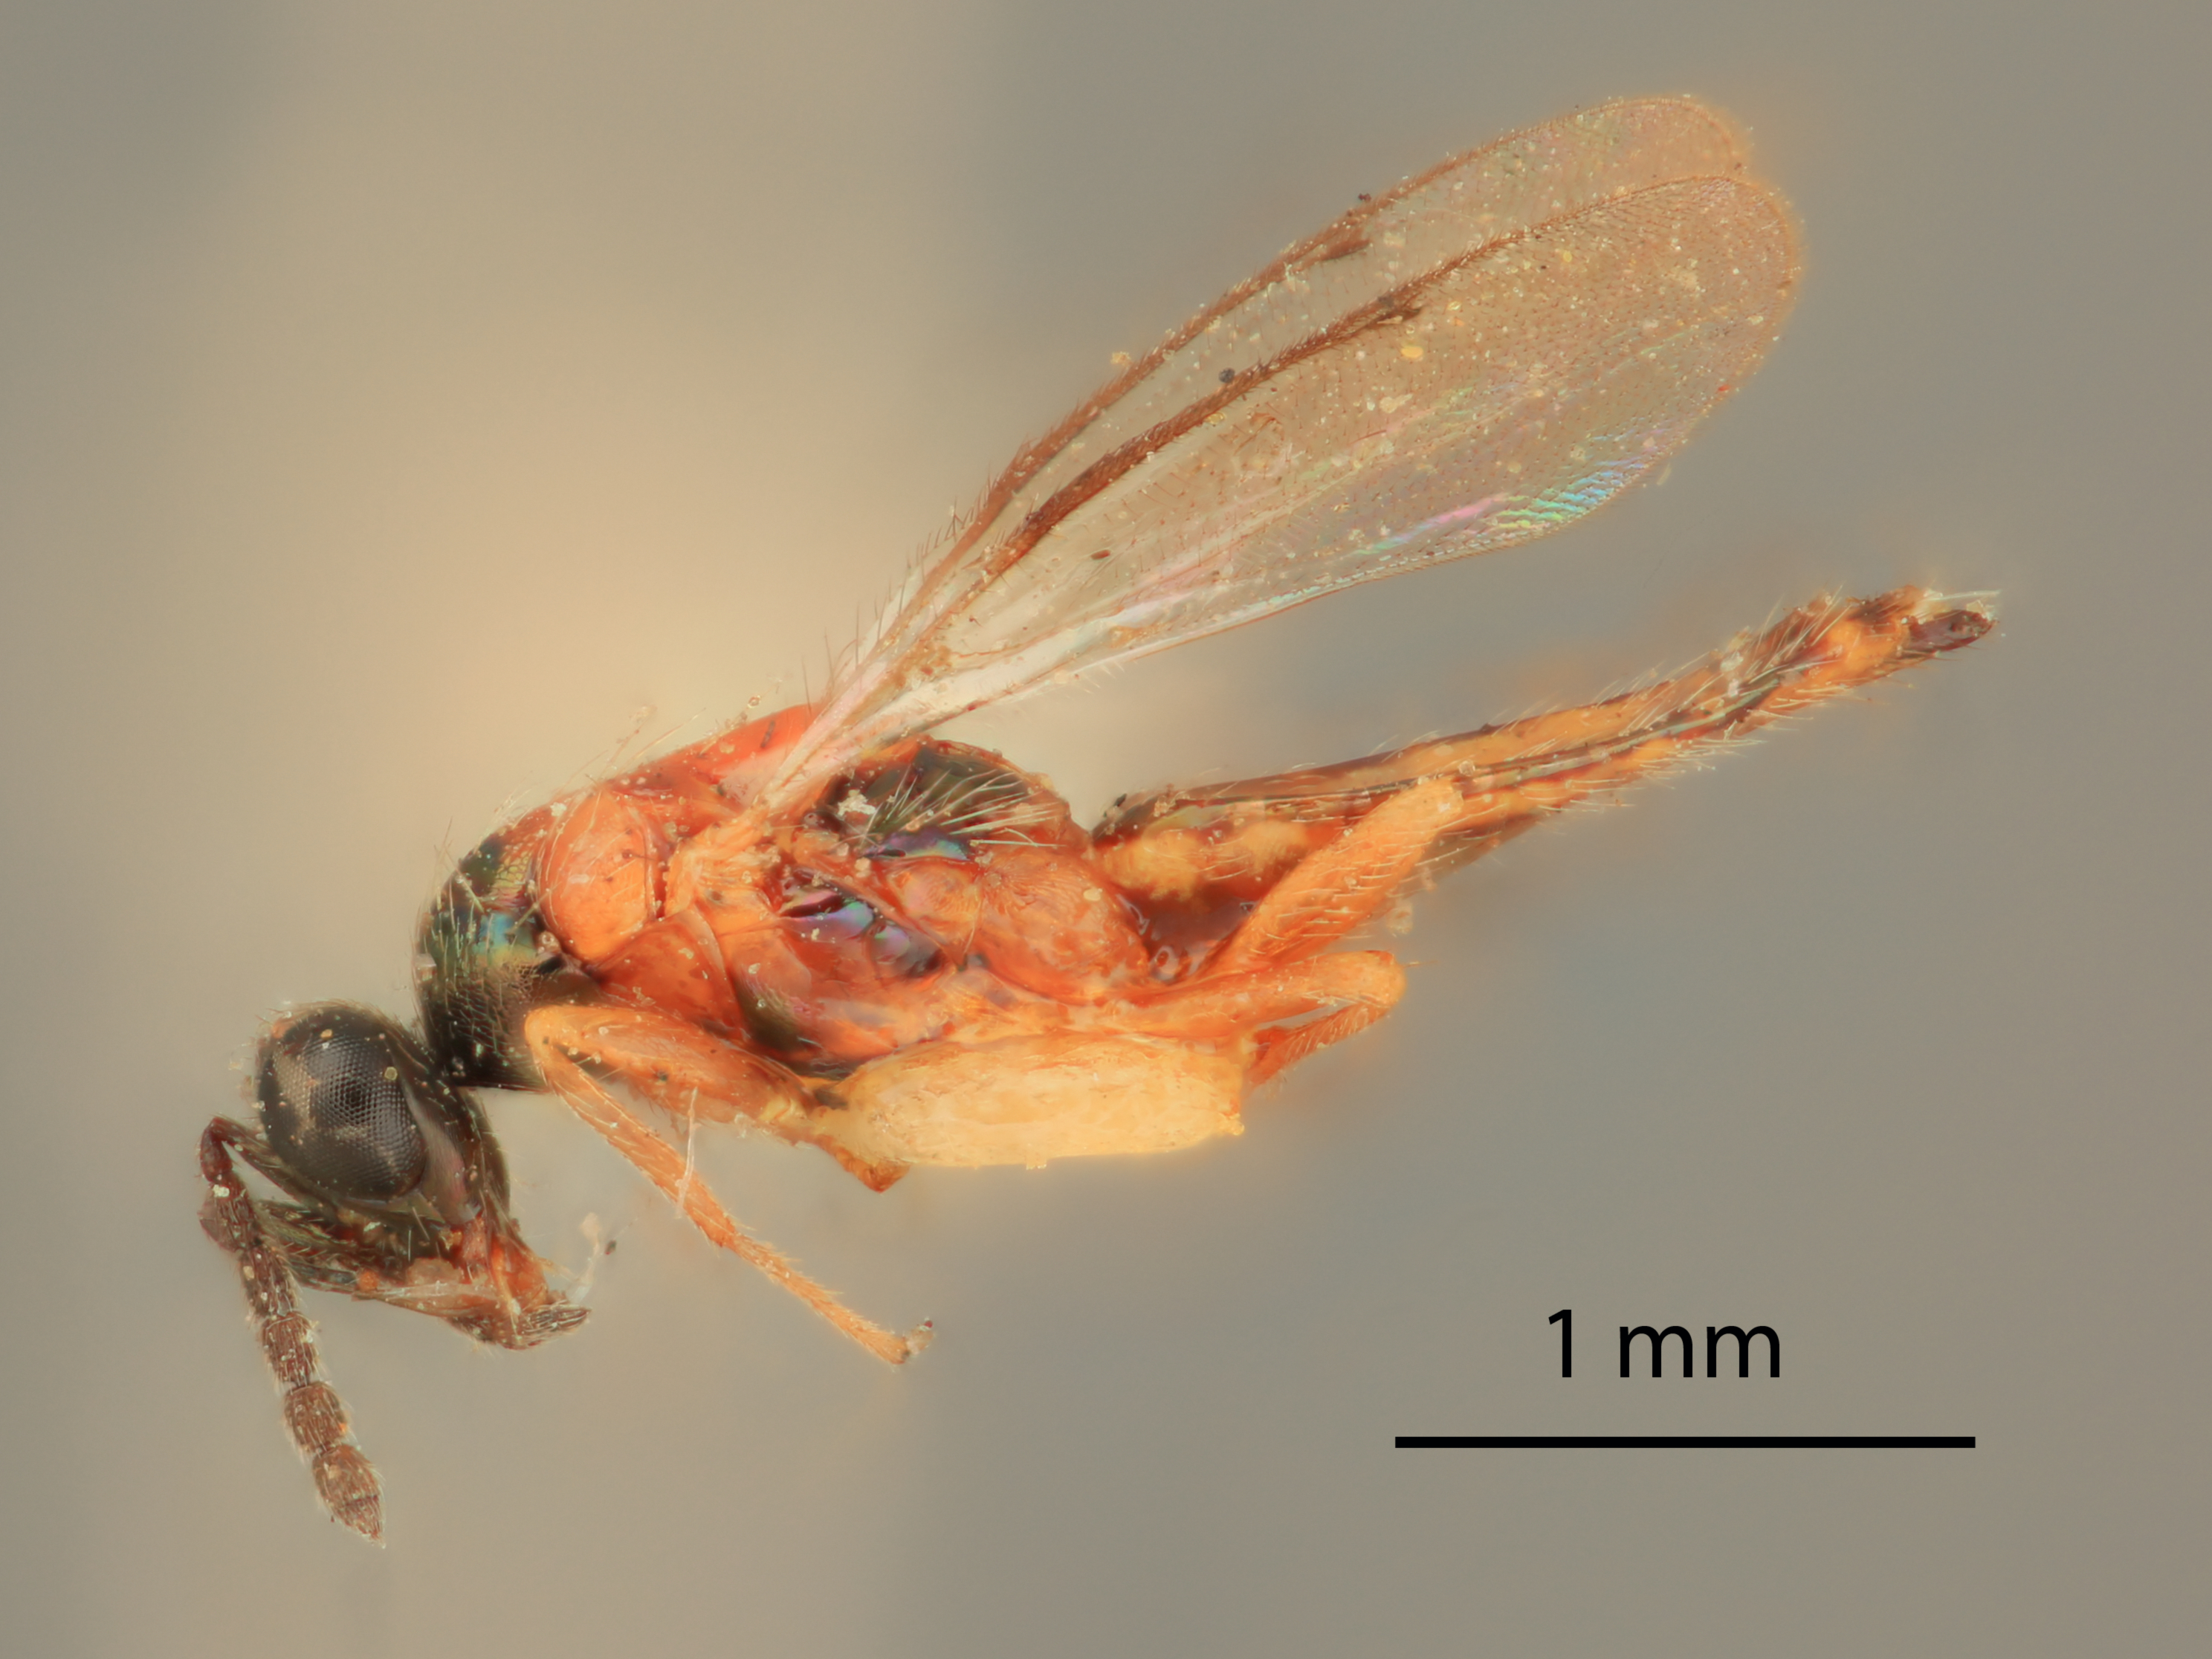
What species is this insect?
Sympiesomorphellus californicus
